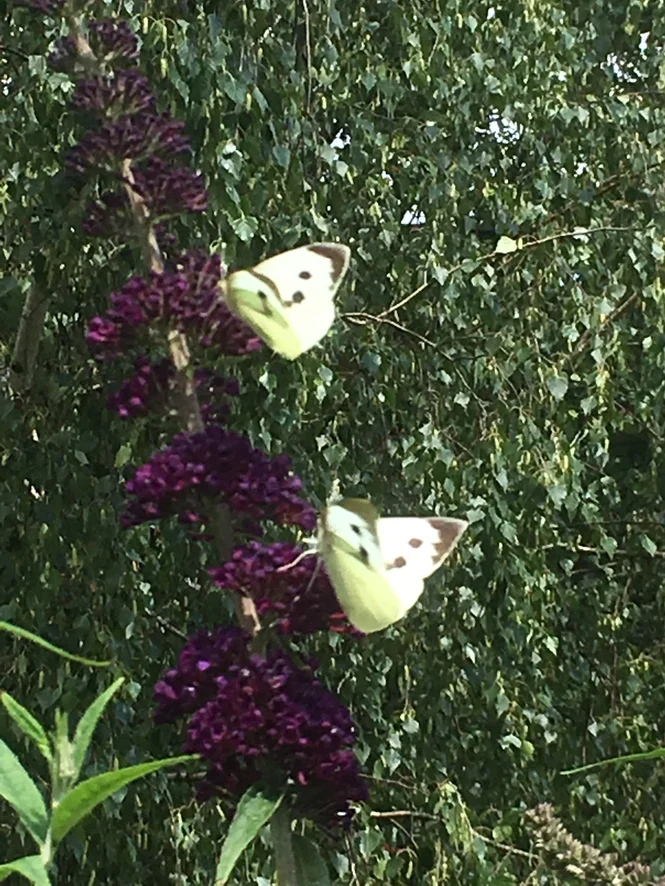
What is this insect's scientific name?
Pieris brassicae
